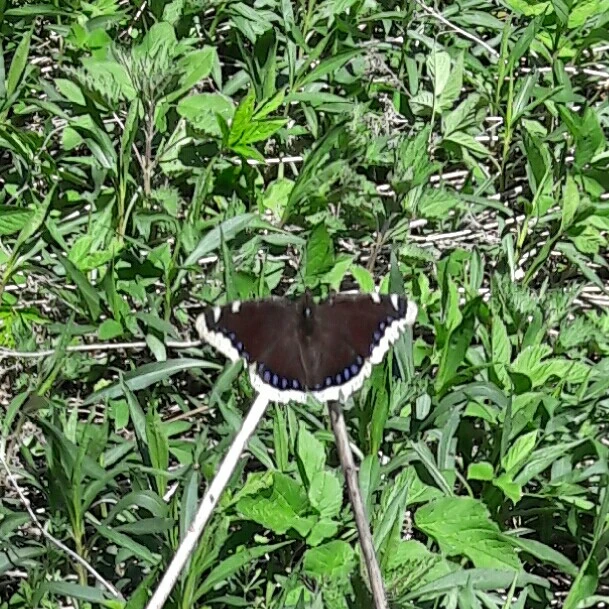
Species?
Nymphalis antiopa
